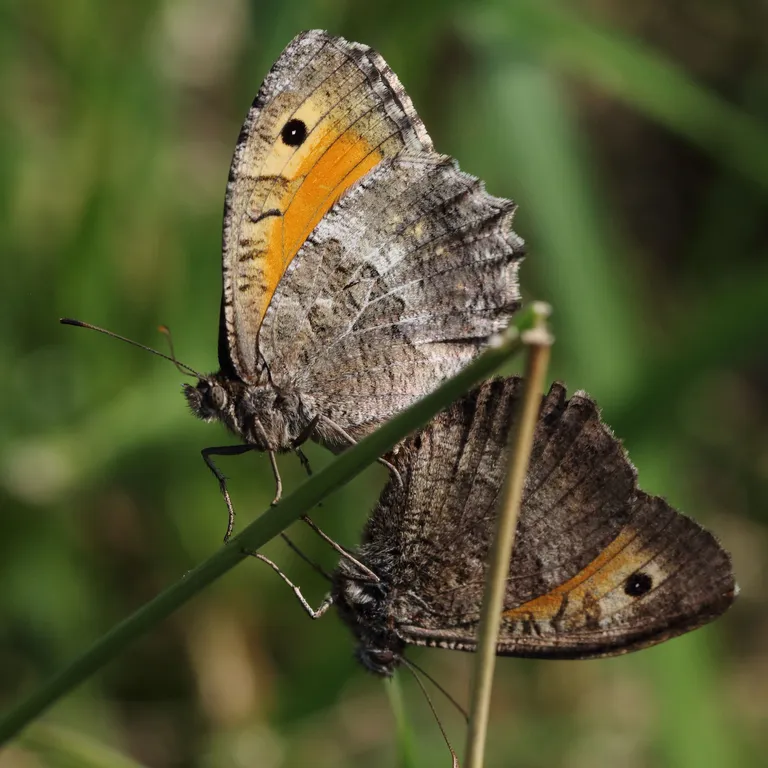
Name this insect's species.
Arethusana arethusa
